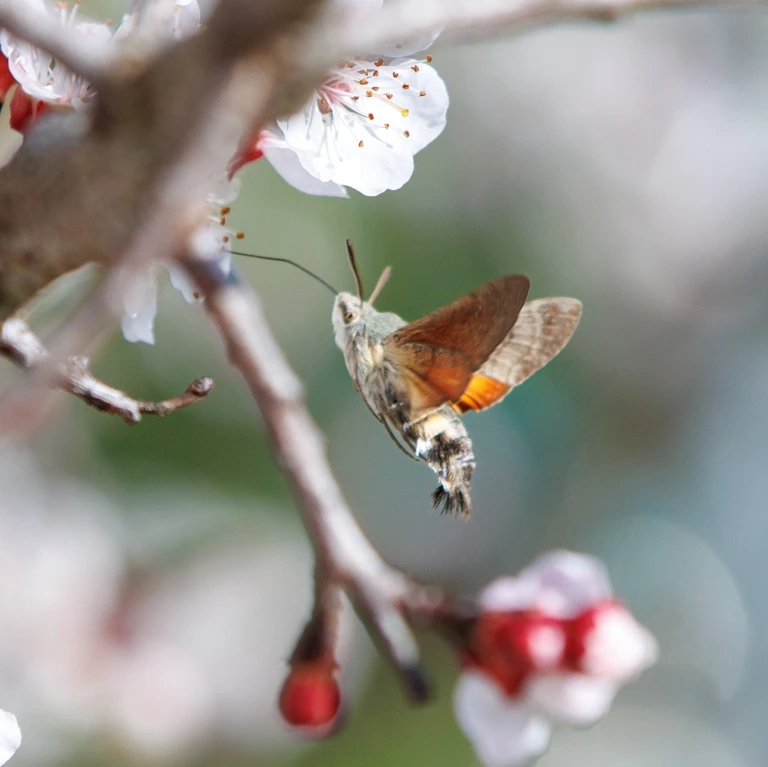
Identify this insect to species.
Macroglossum stellatarum
